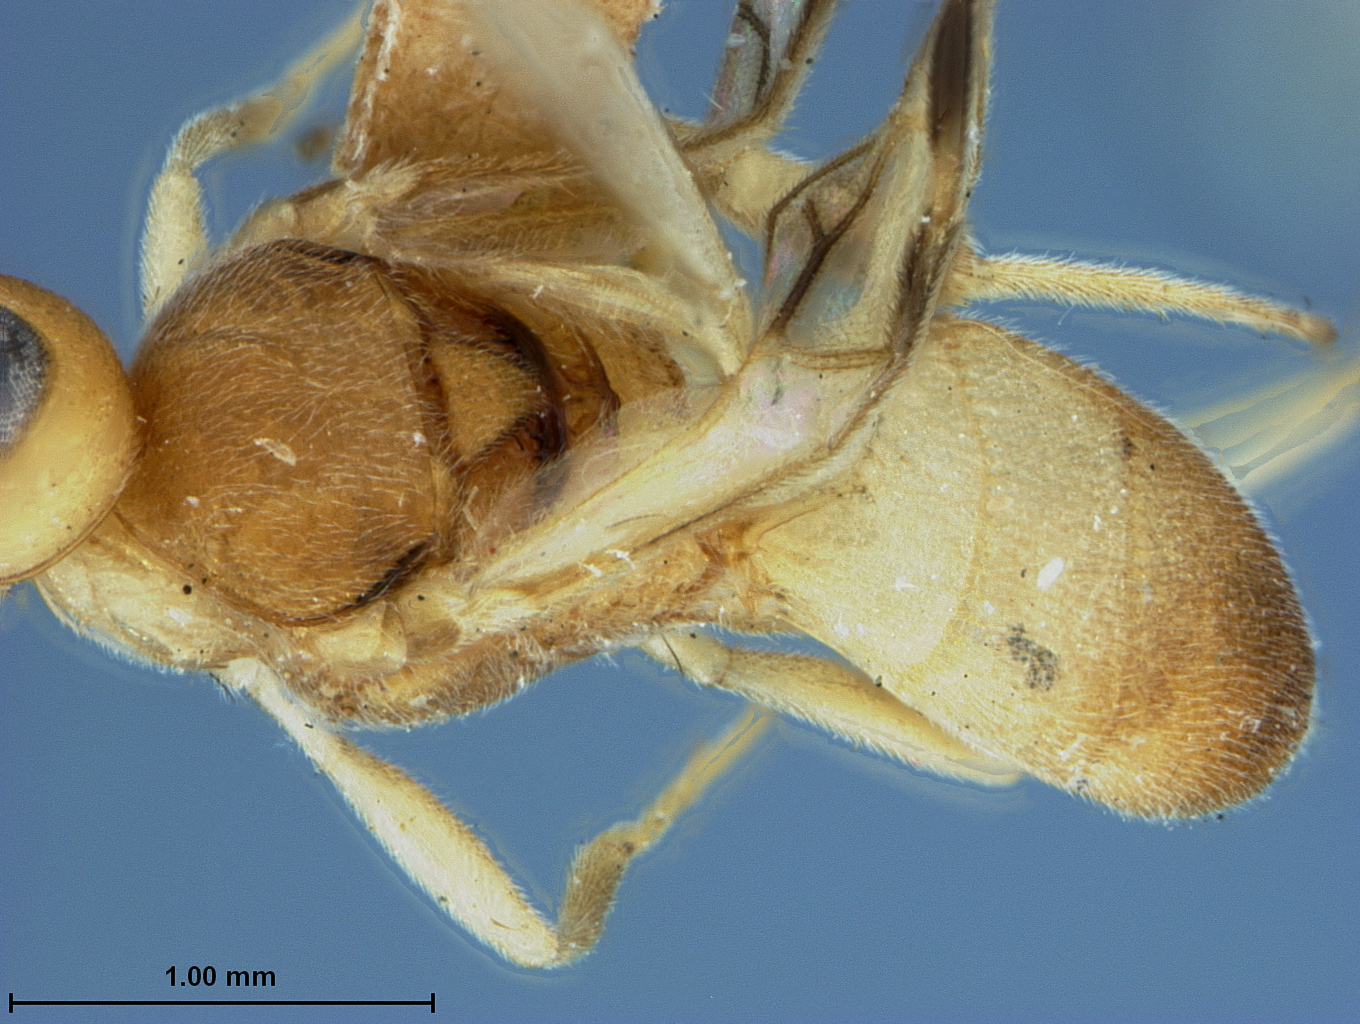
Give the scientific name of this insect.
Phanerotoma philippinensis
